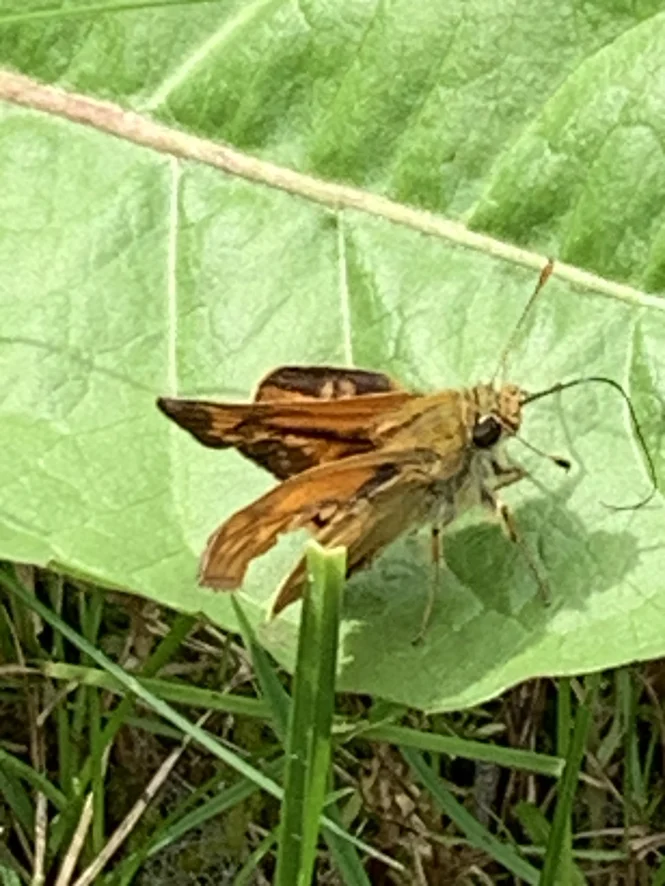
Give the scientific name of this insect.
Ochlodes sylvanus (also Ochlodes venata)
